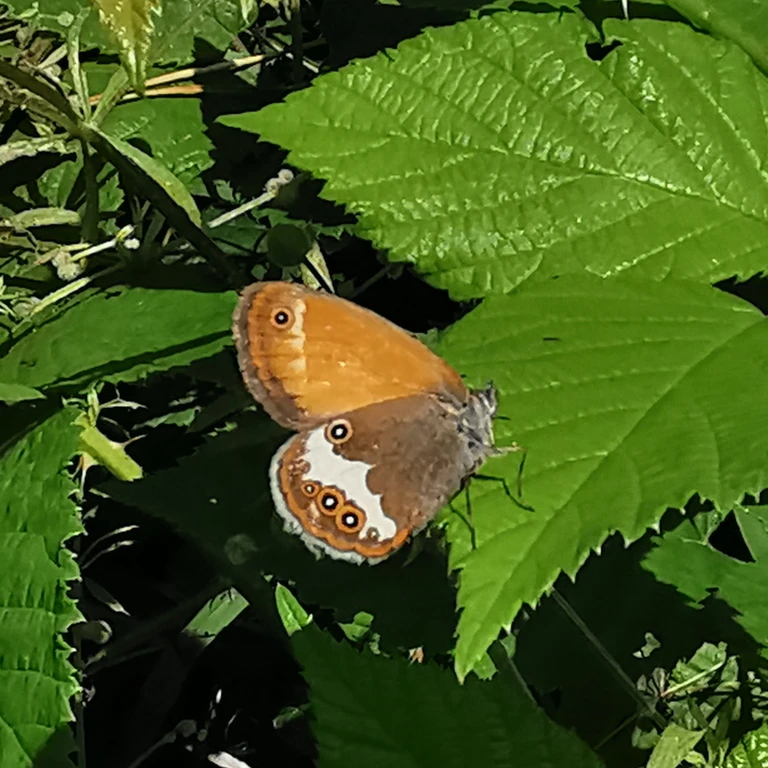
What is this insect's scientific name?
Coenonympha arcania
